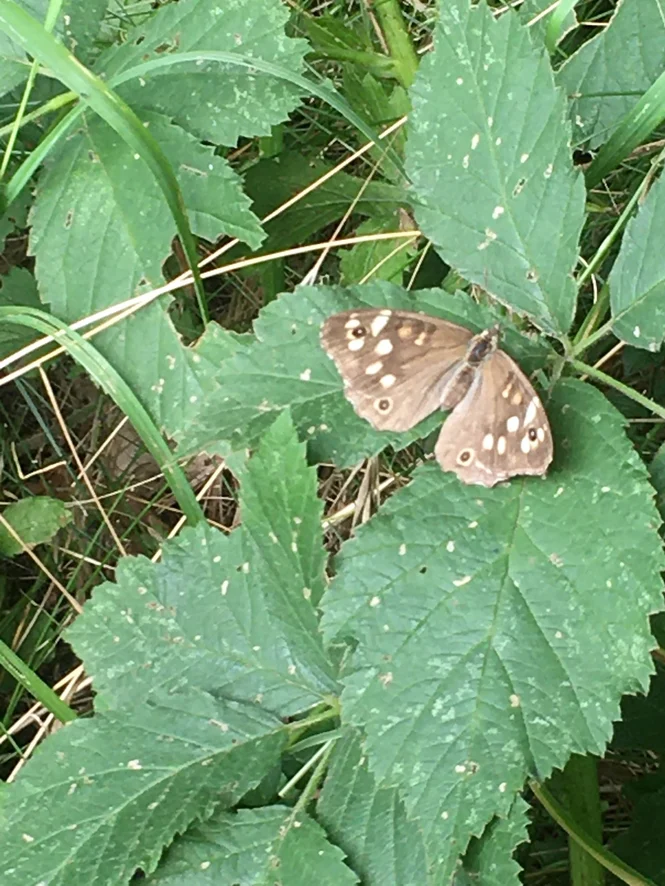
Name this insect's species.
Pararge aegeria
